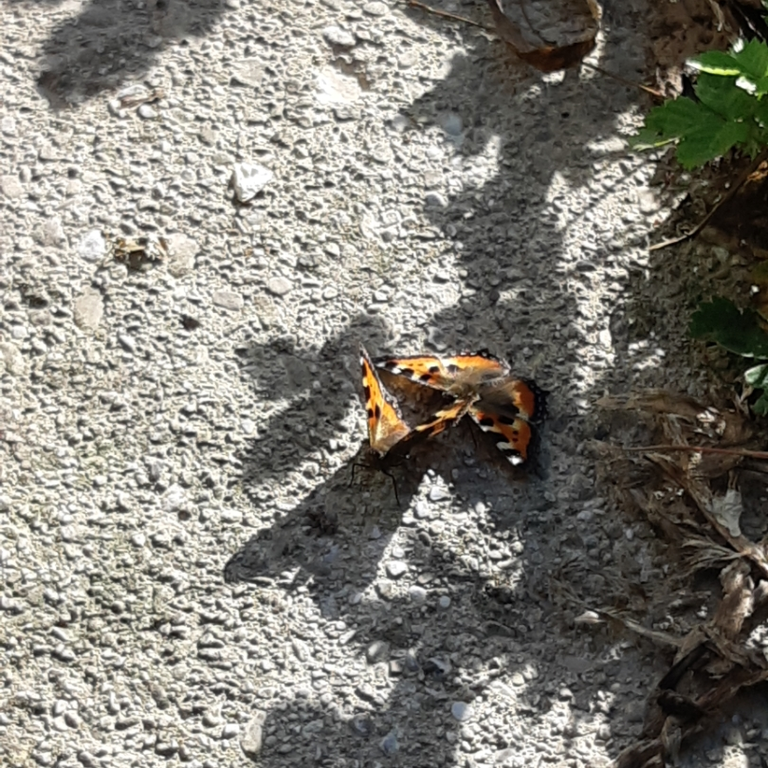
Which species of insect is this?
Aglais urticae
